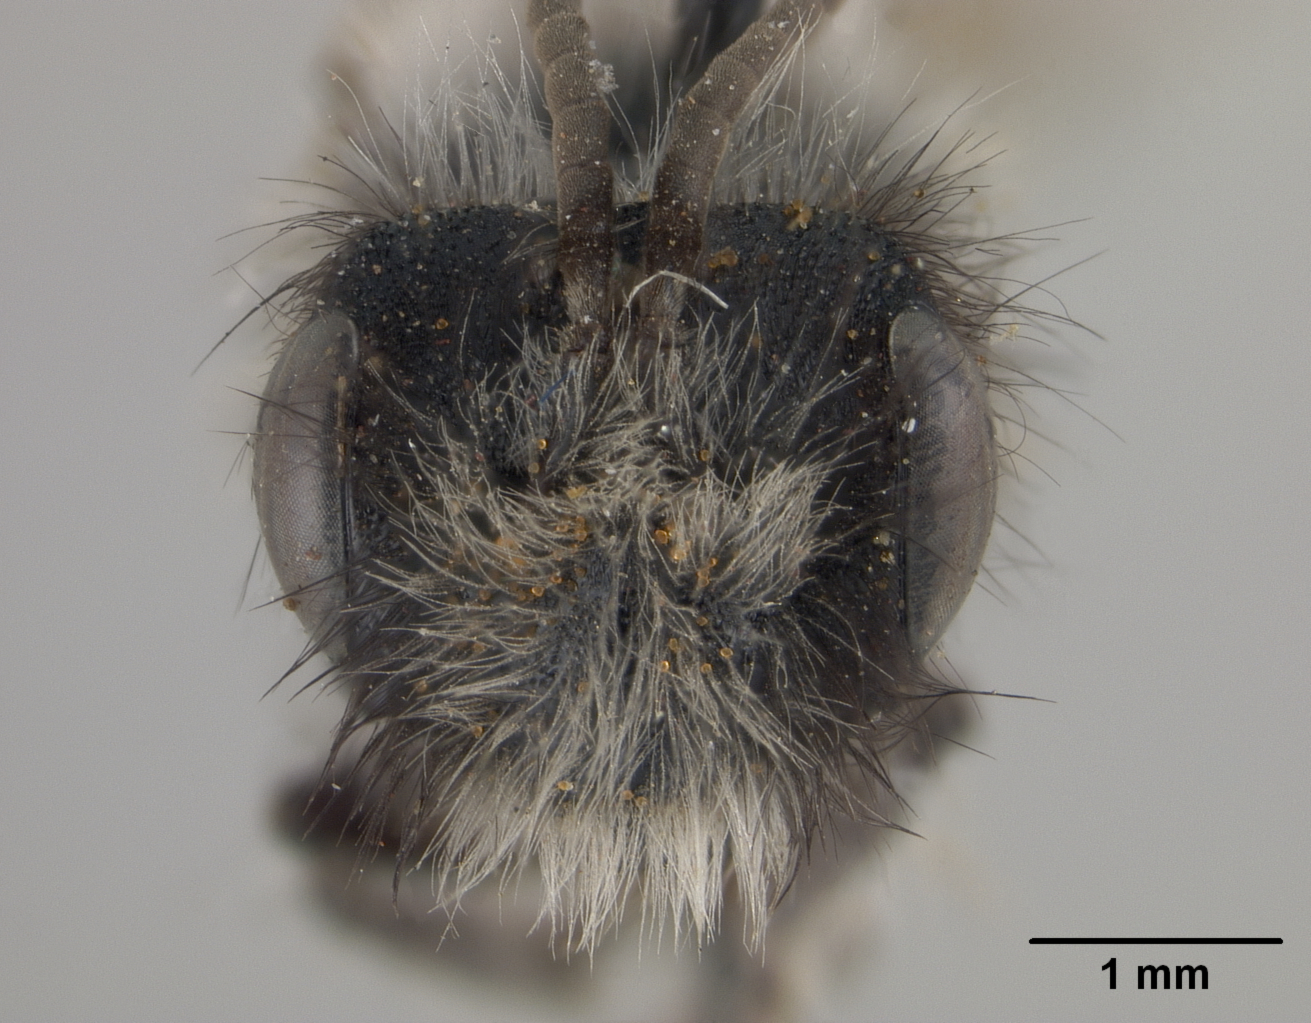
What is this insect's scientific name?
Andrena praecocella
